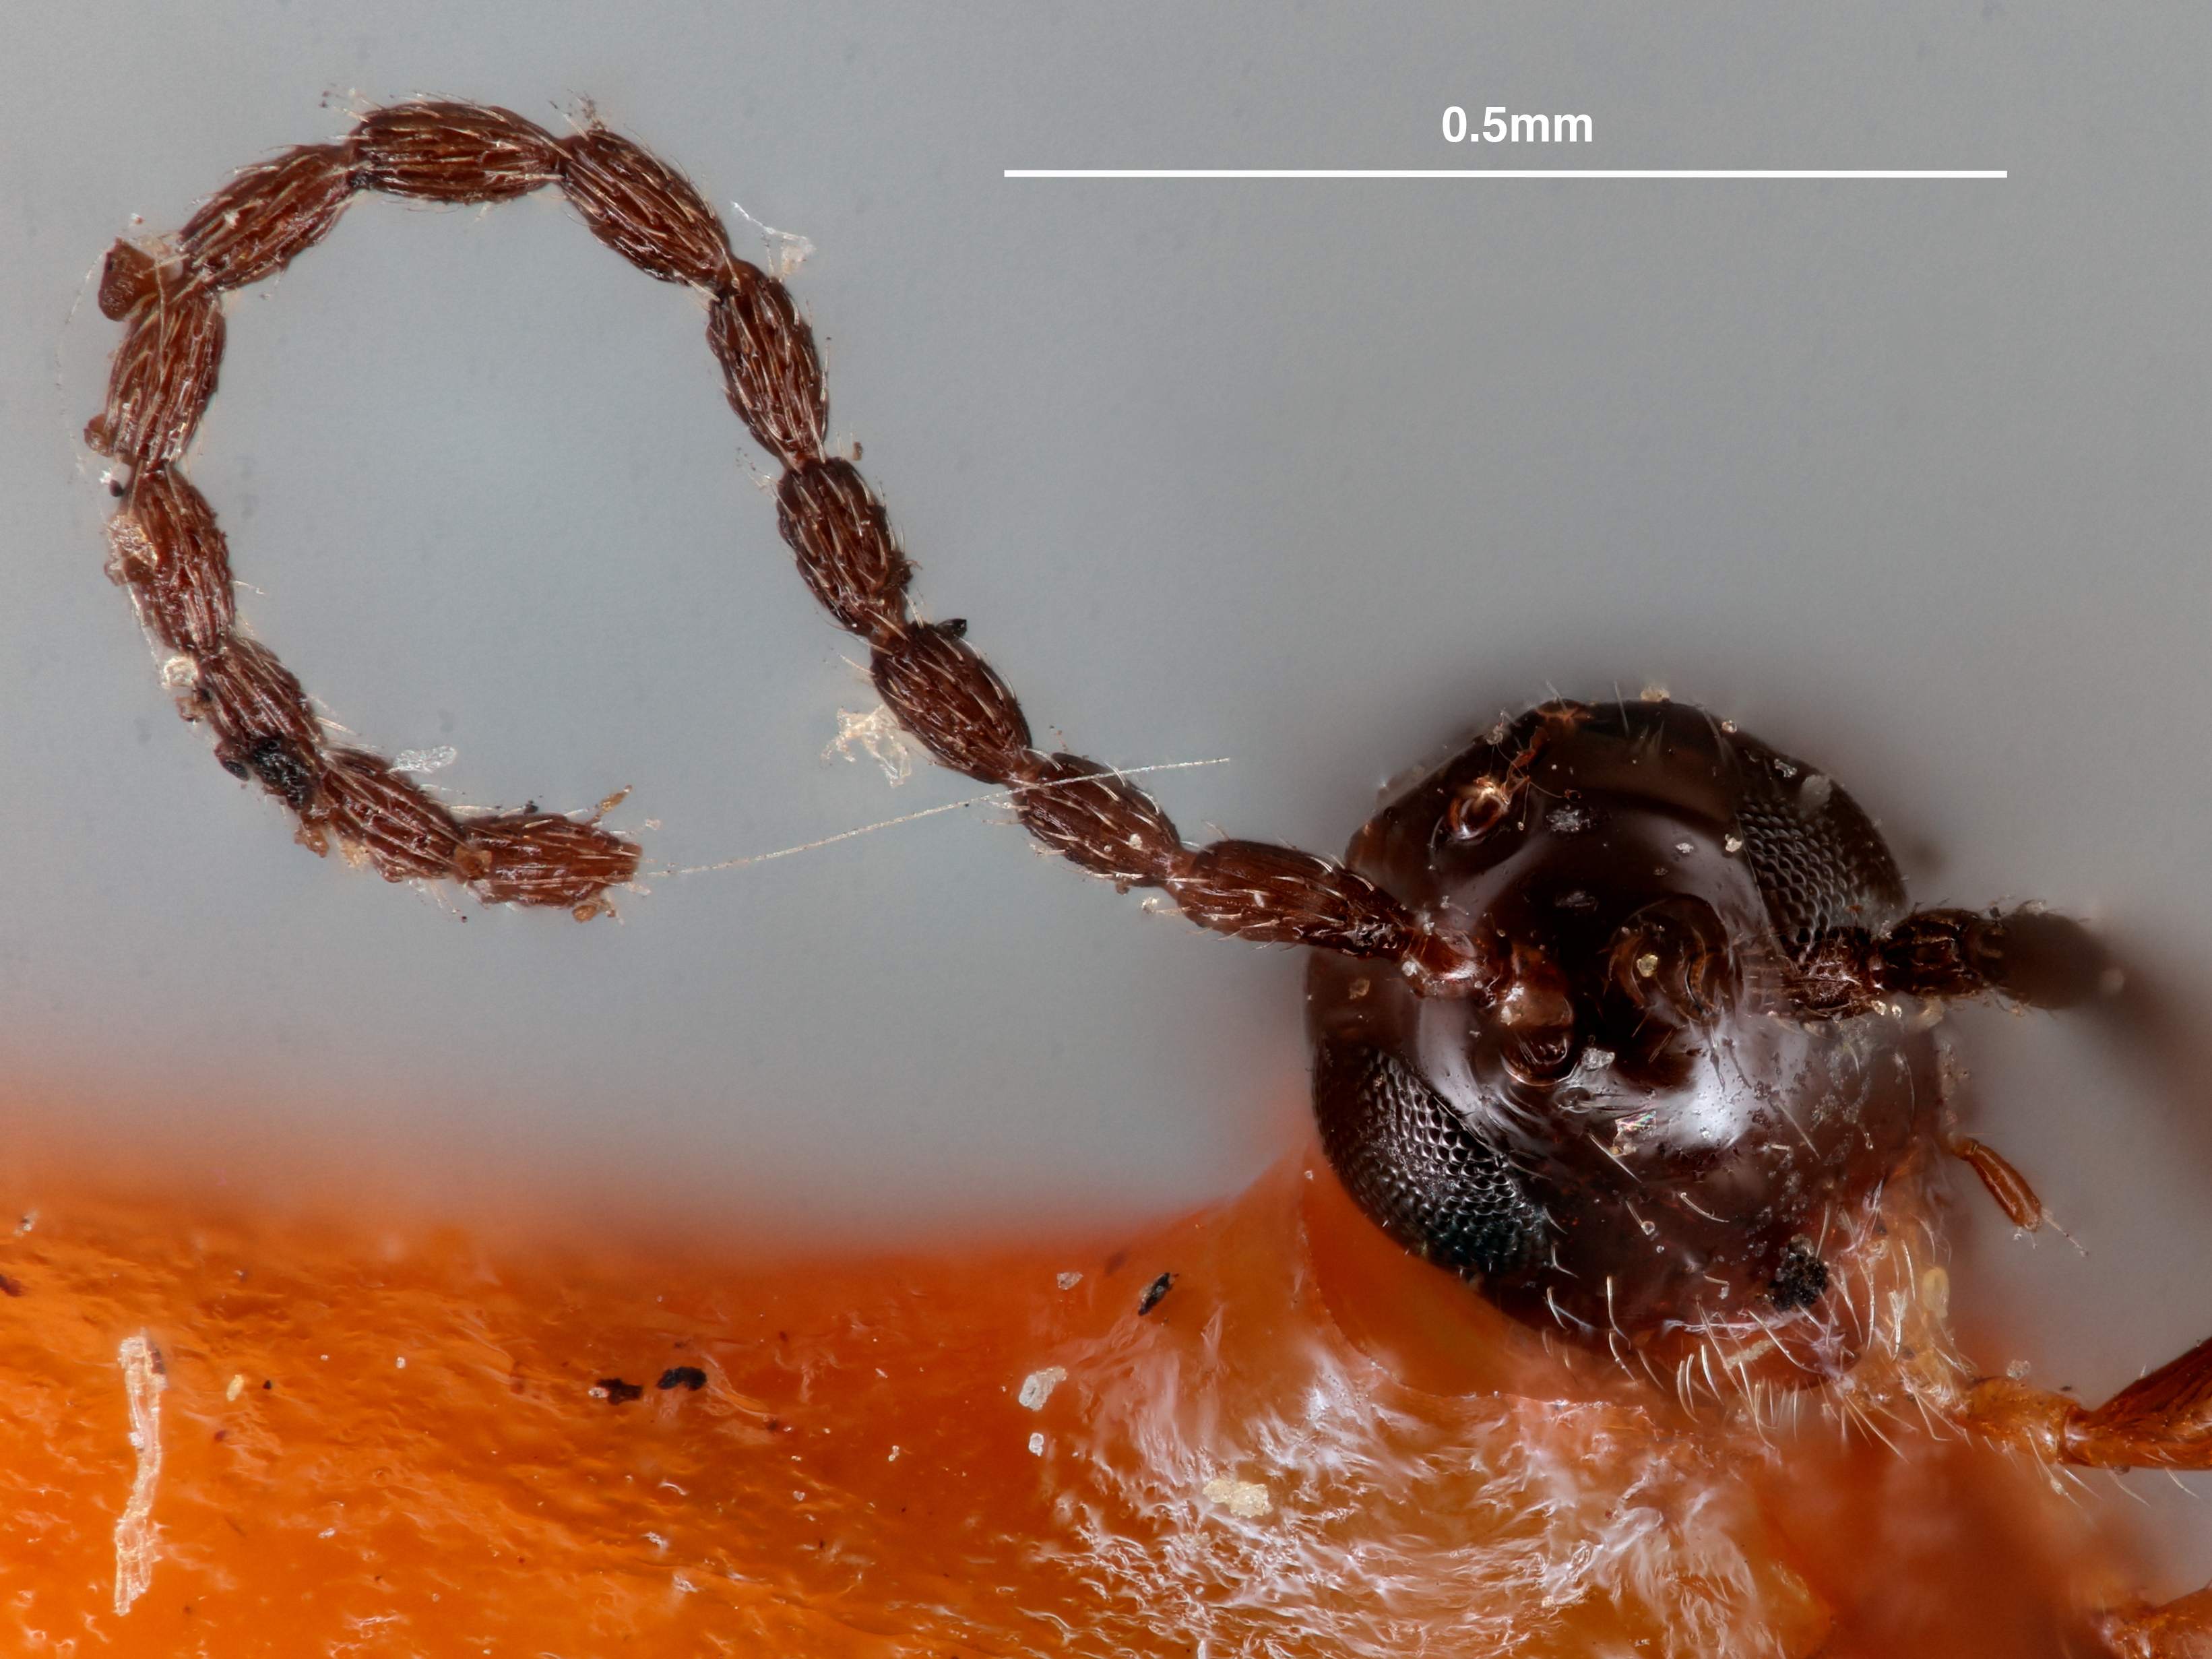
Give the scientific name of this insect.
Eucoila siphonophorae
